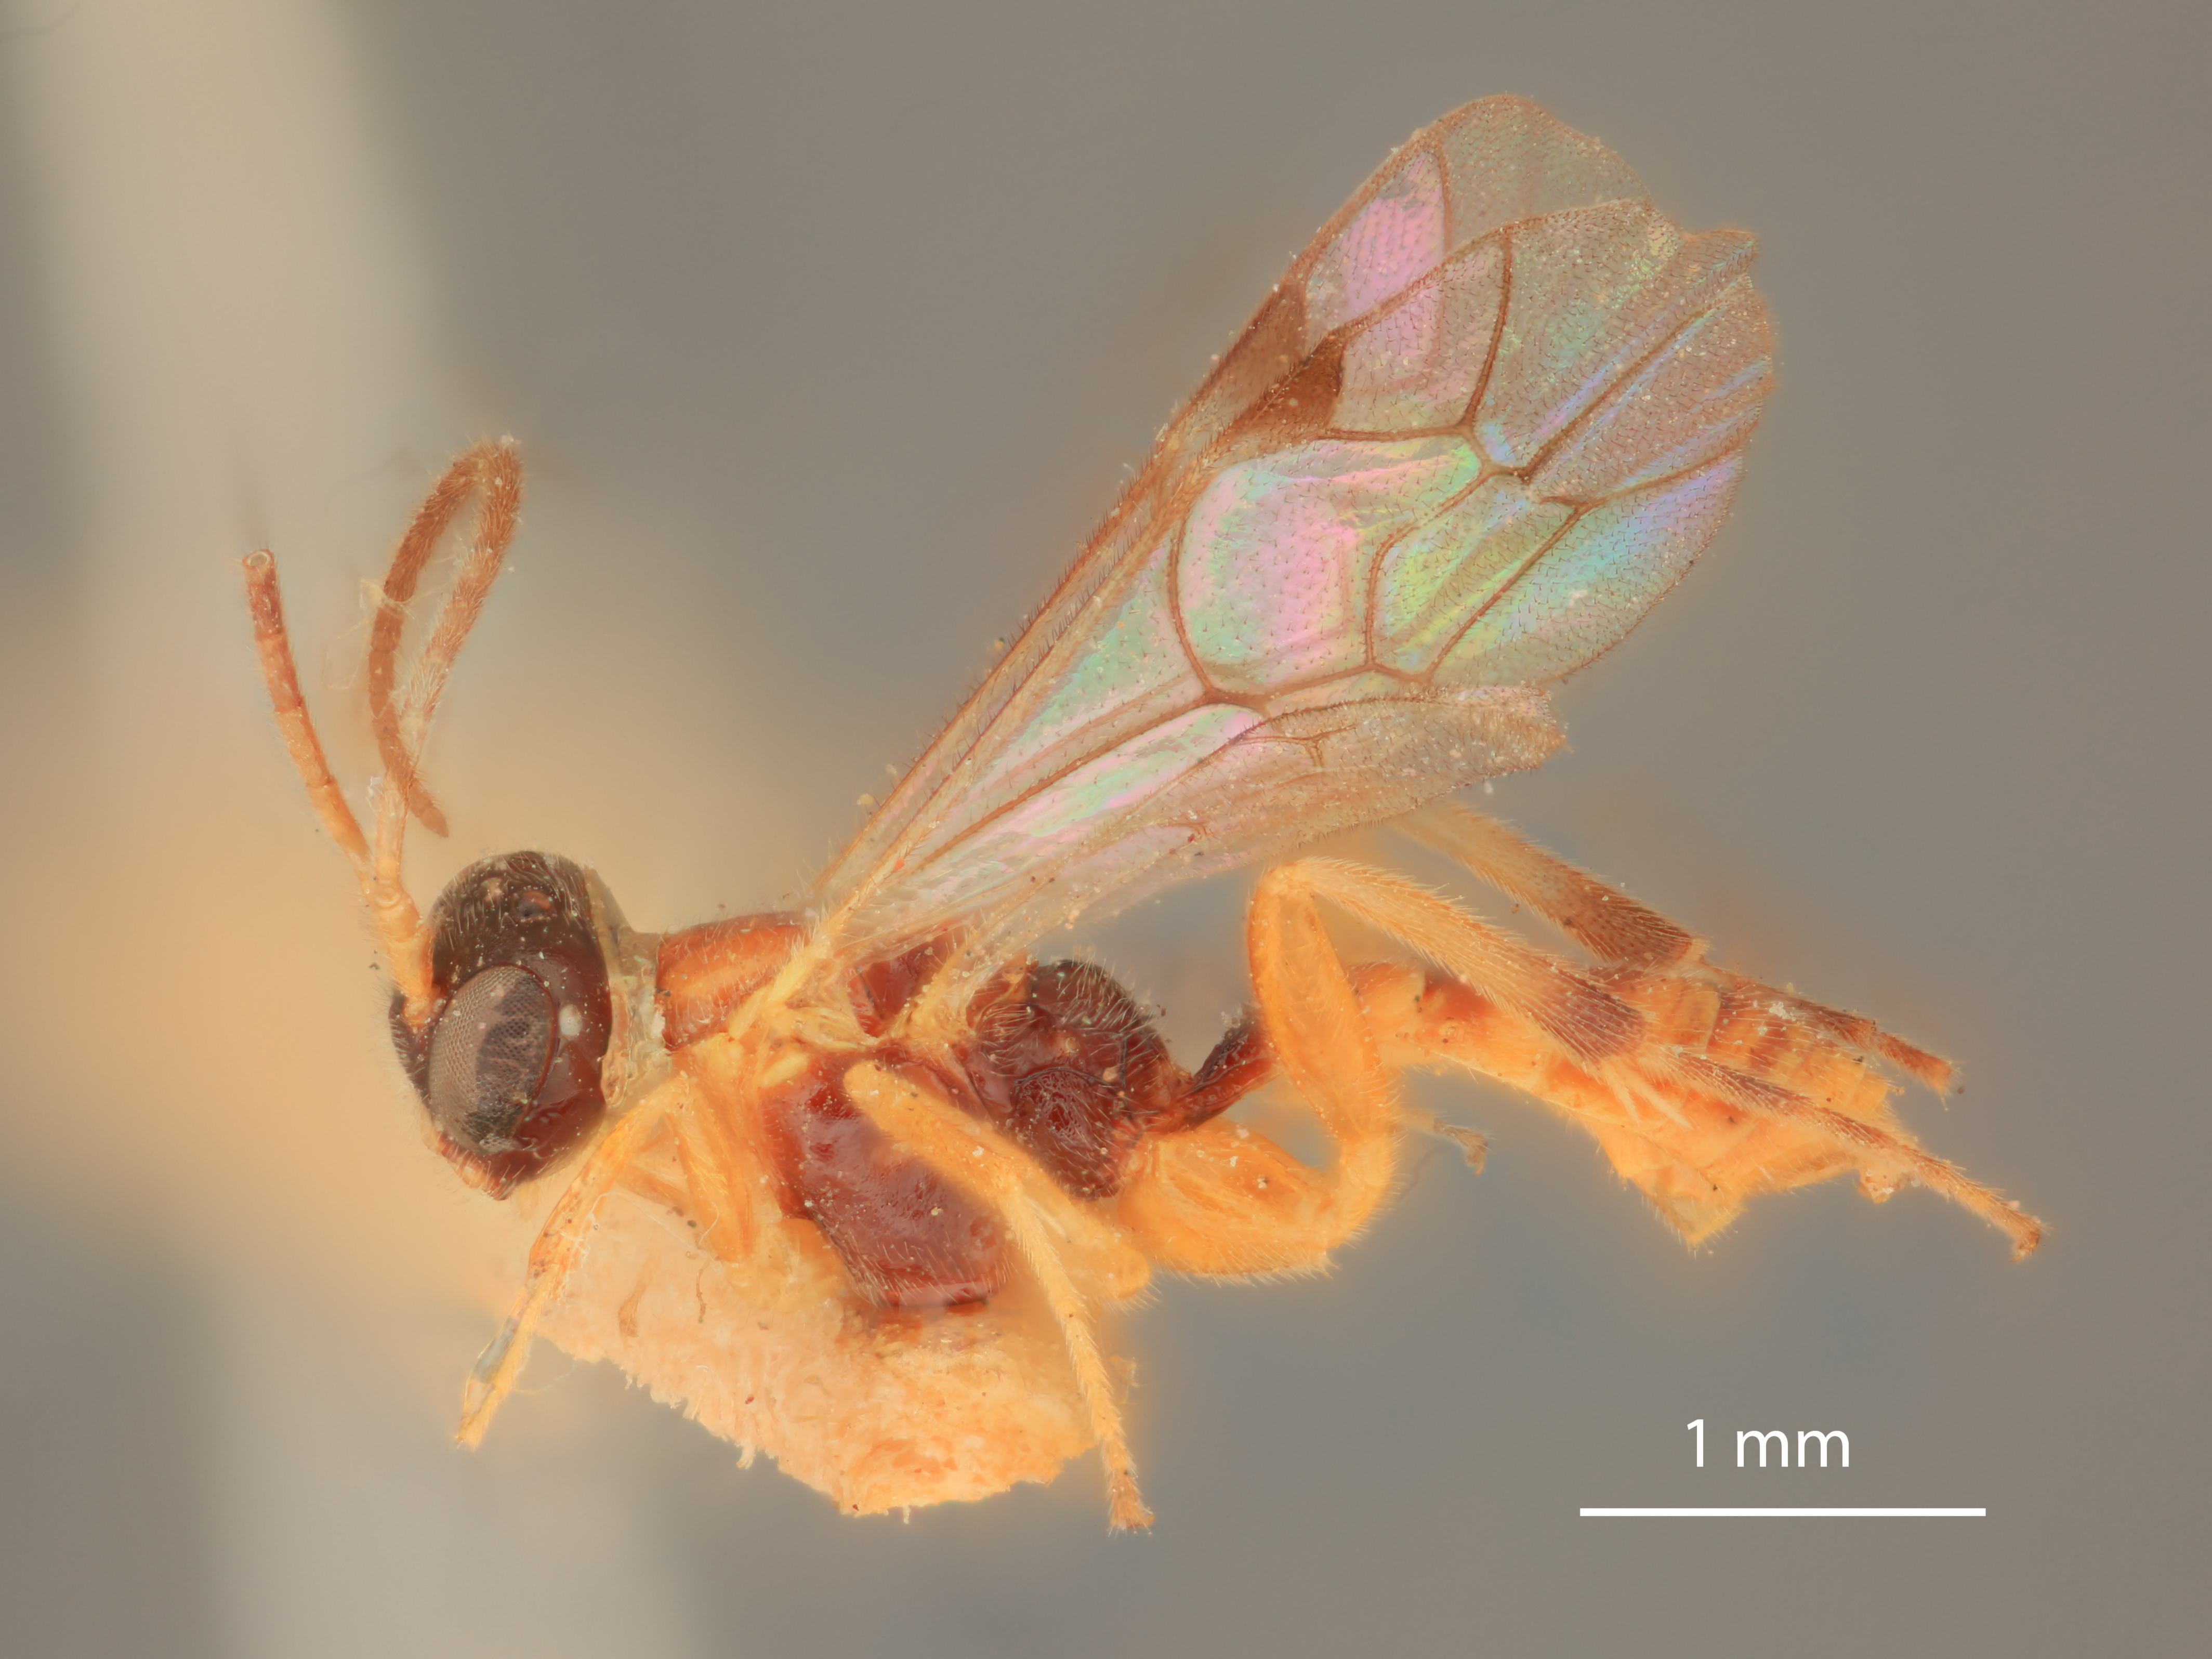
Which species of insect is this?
Hyperallus caliroae
